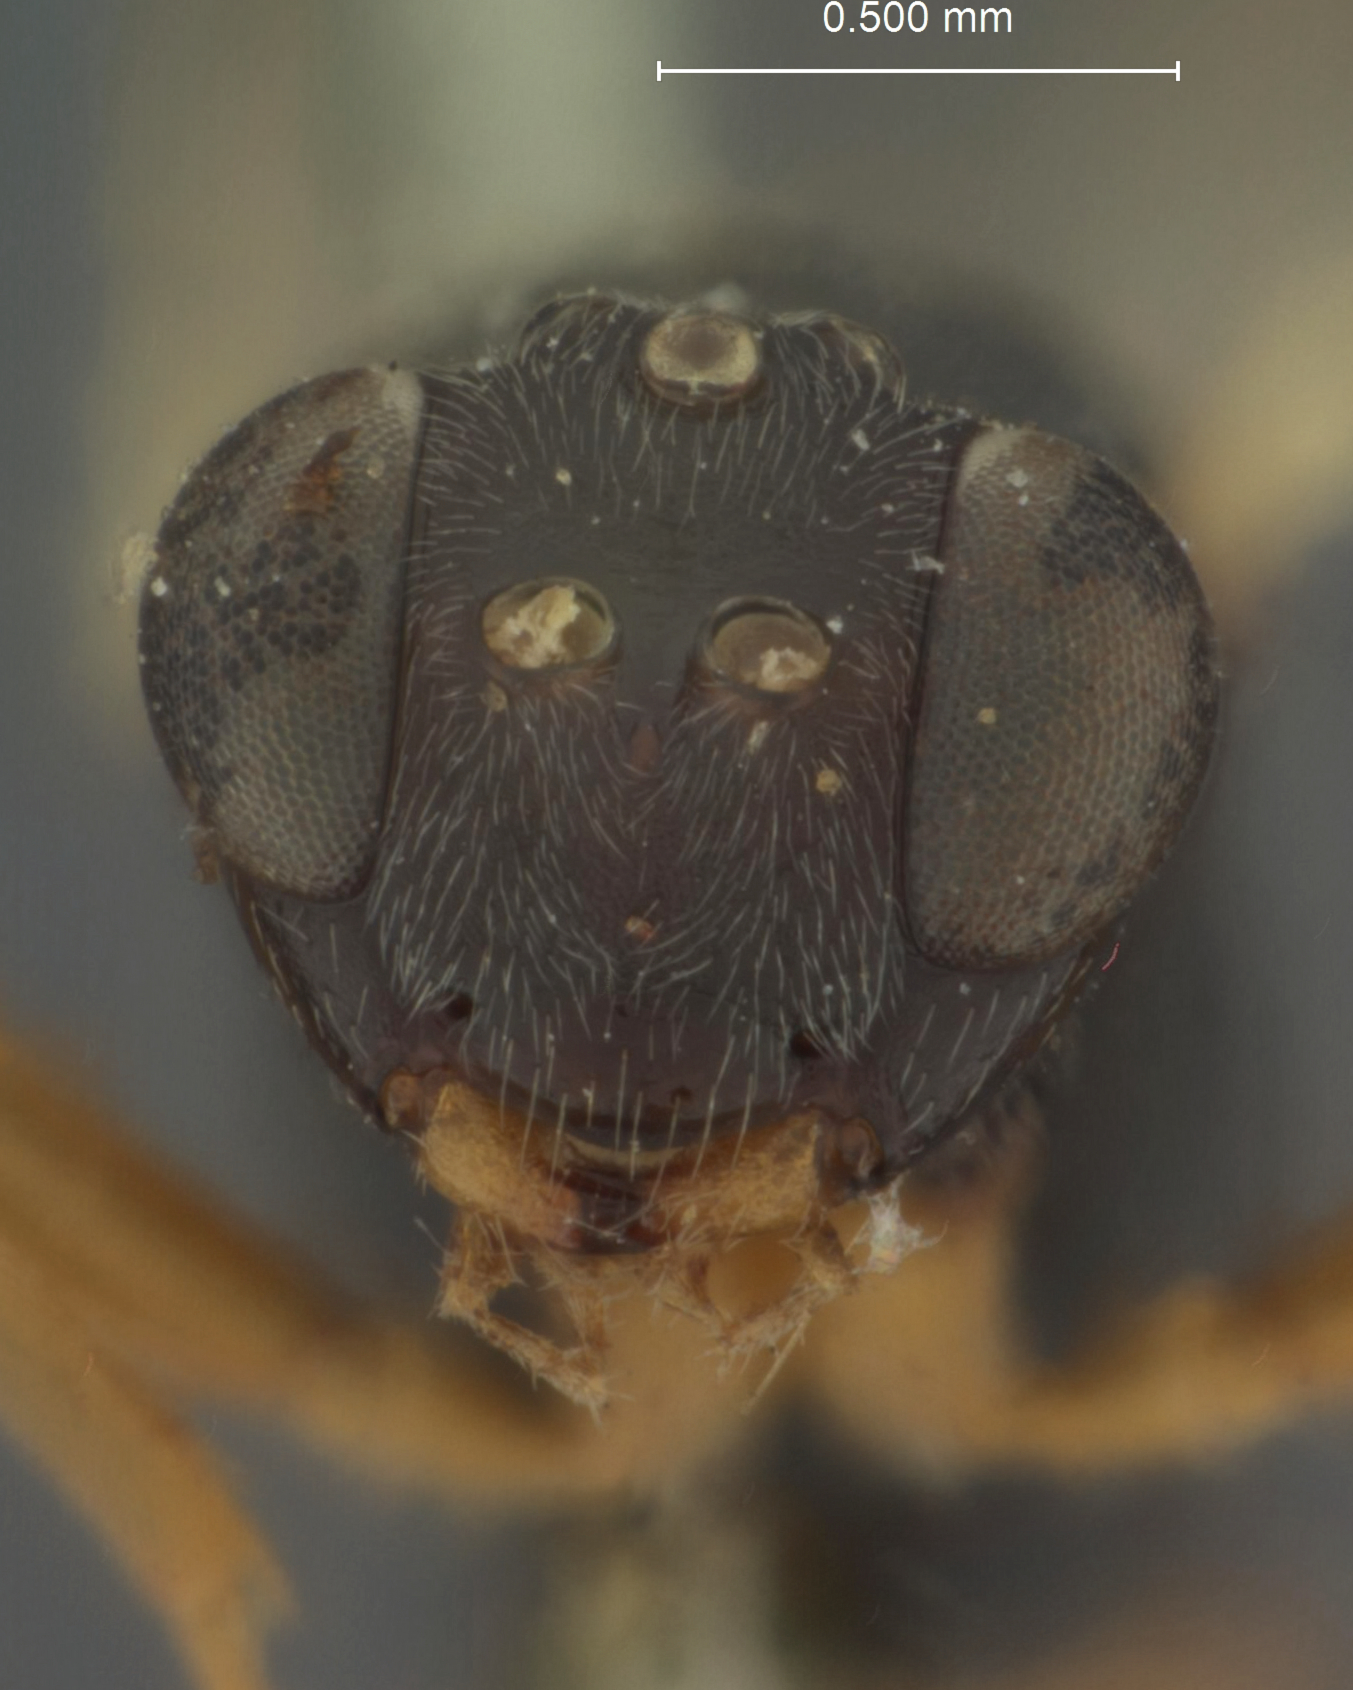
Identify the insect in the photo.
Mesoleptus bicoloratus
